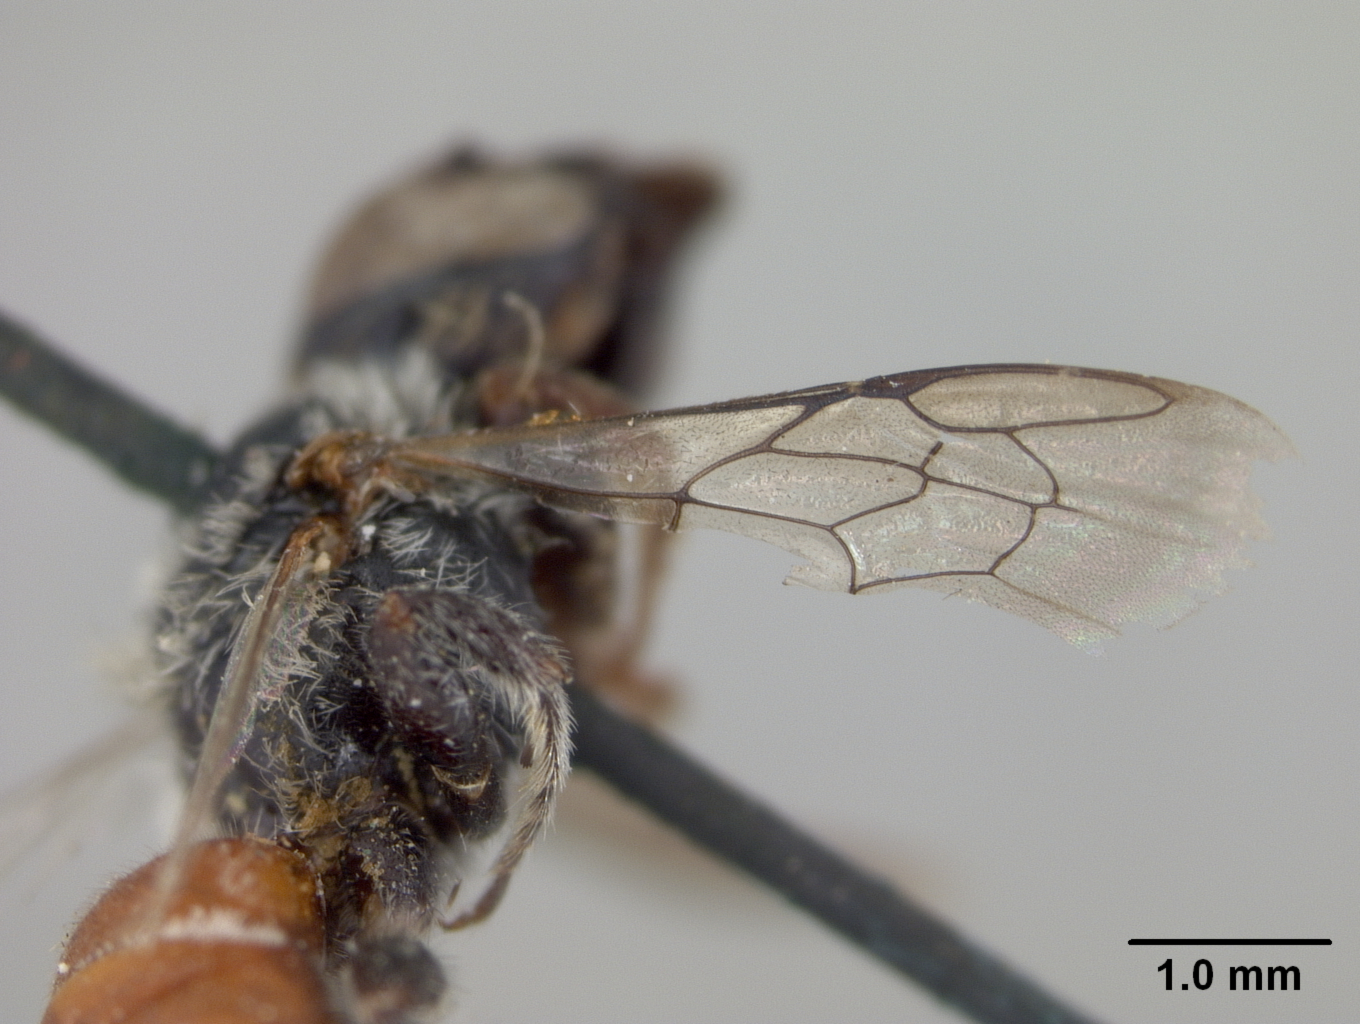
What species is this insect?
Hoplitella pentamera
